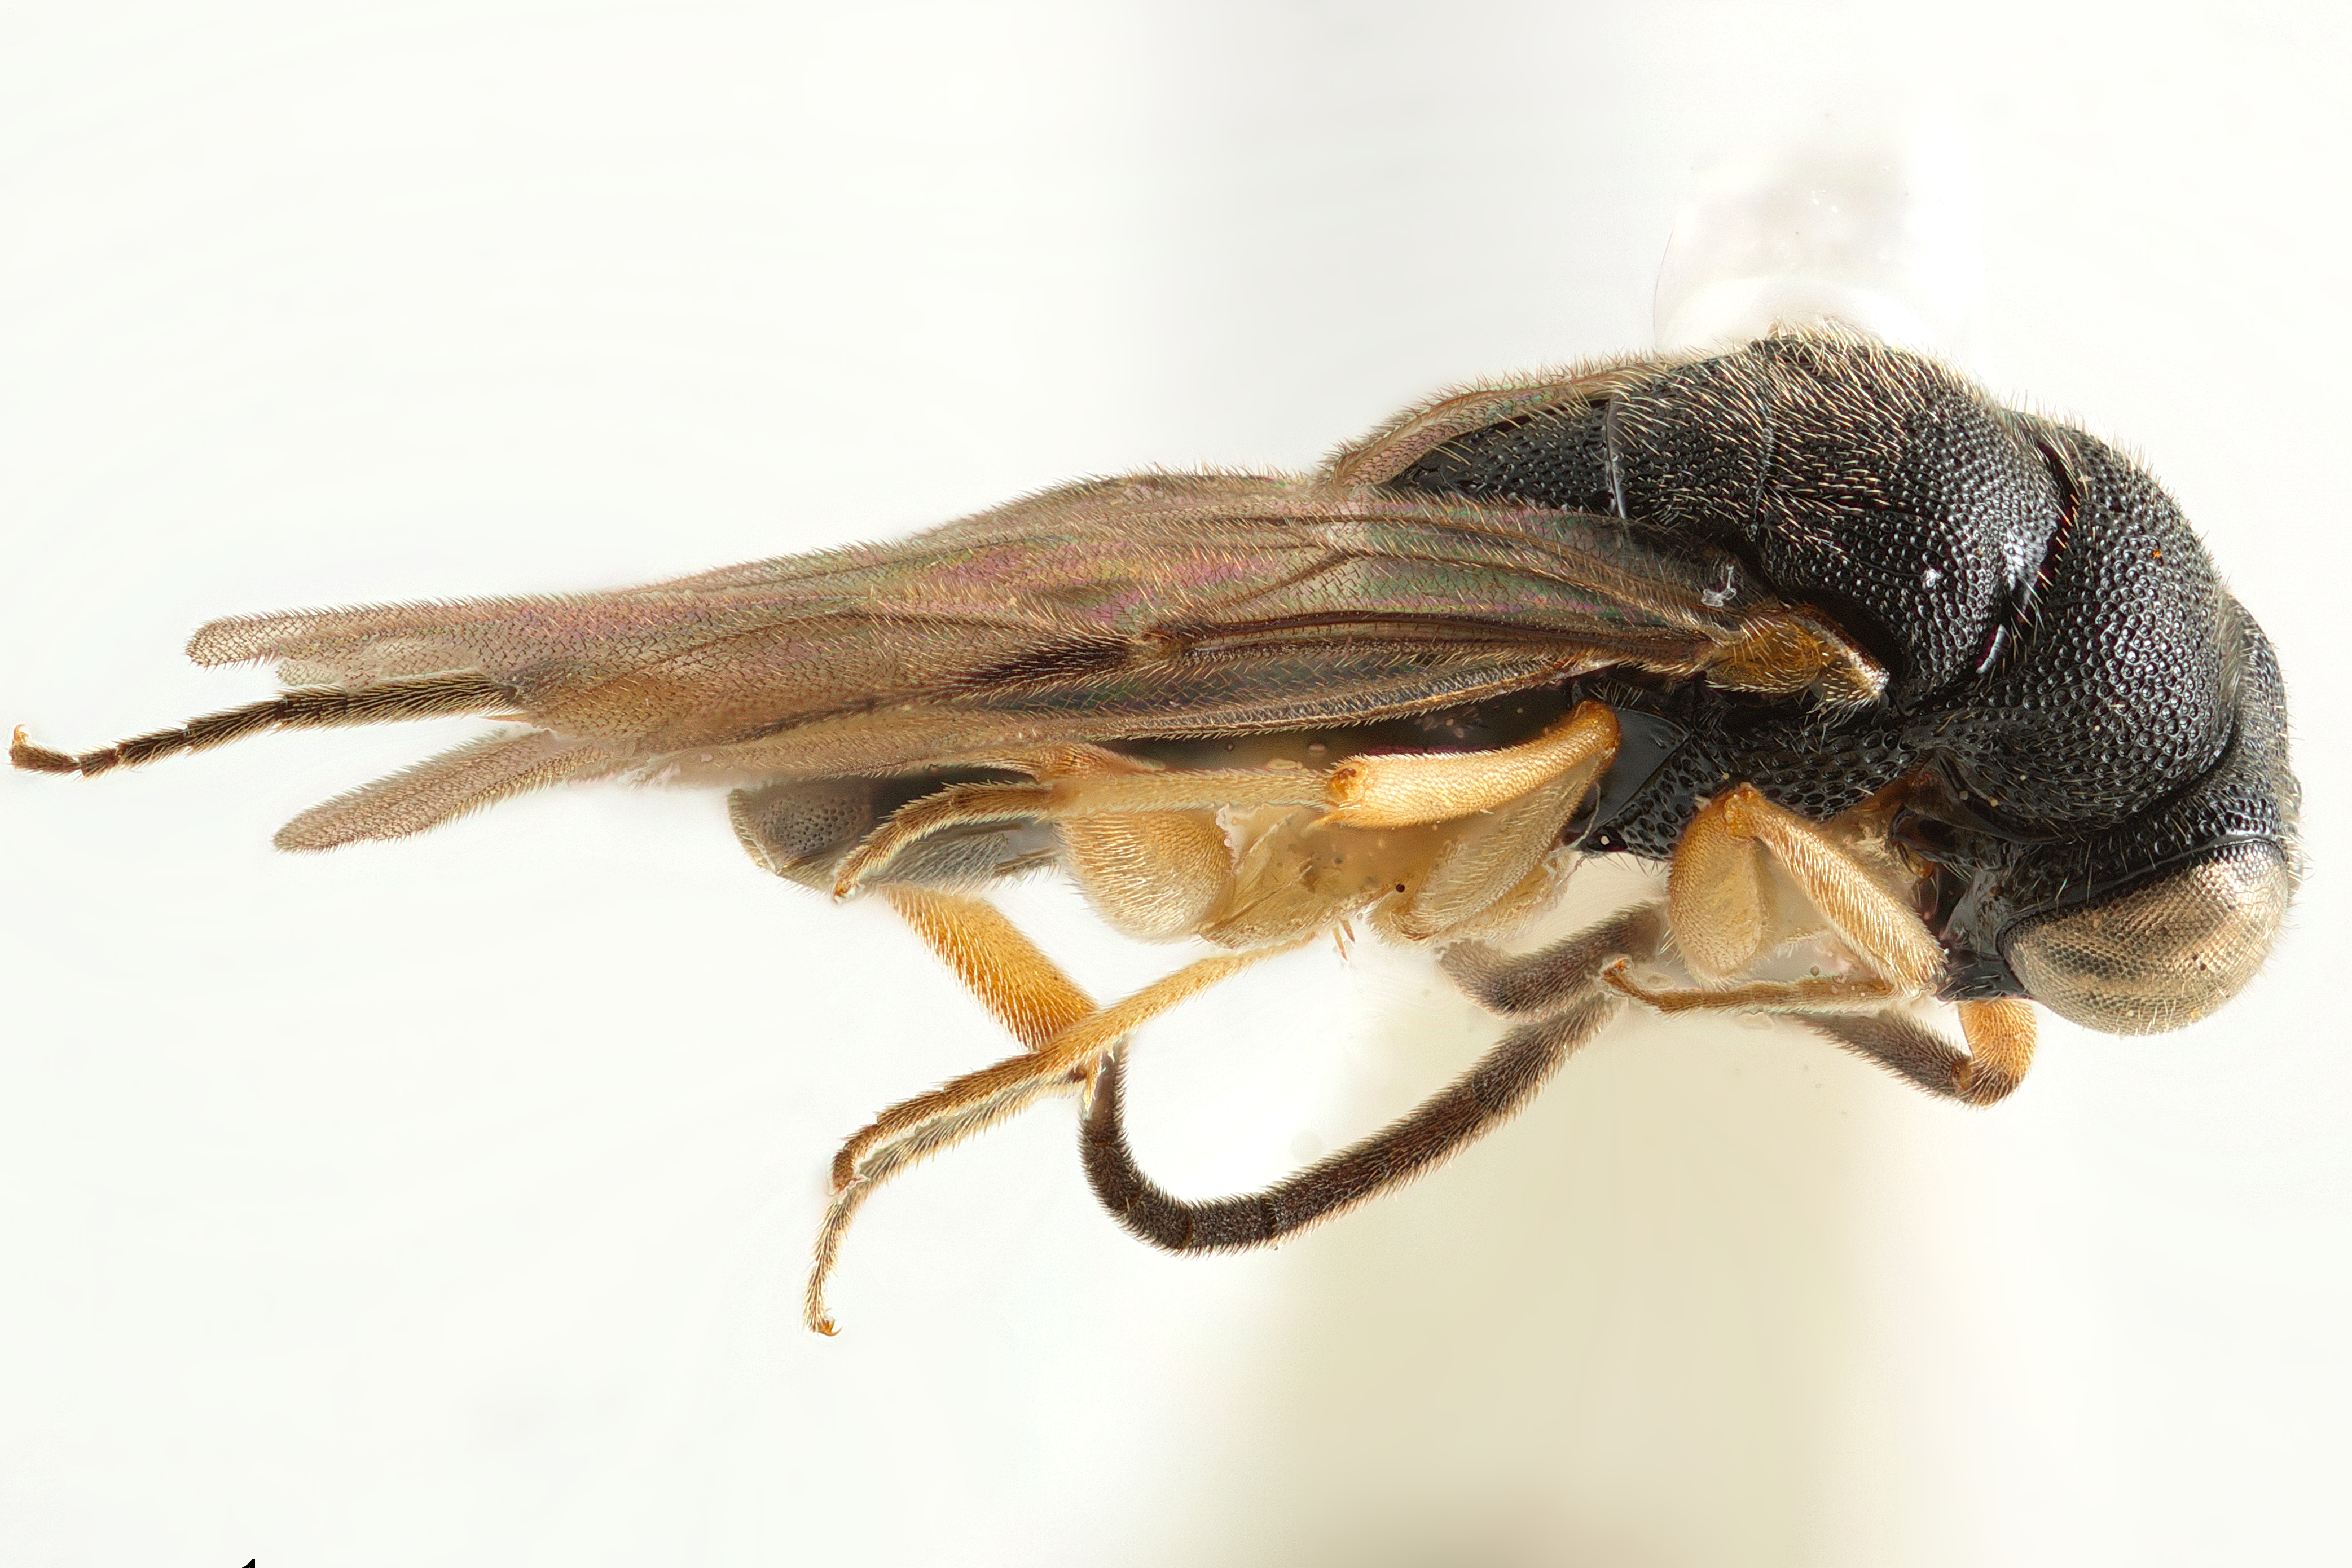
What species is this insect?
Mahinda saltator
